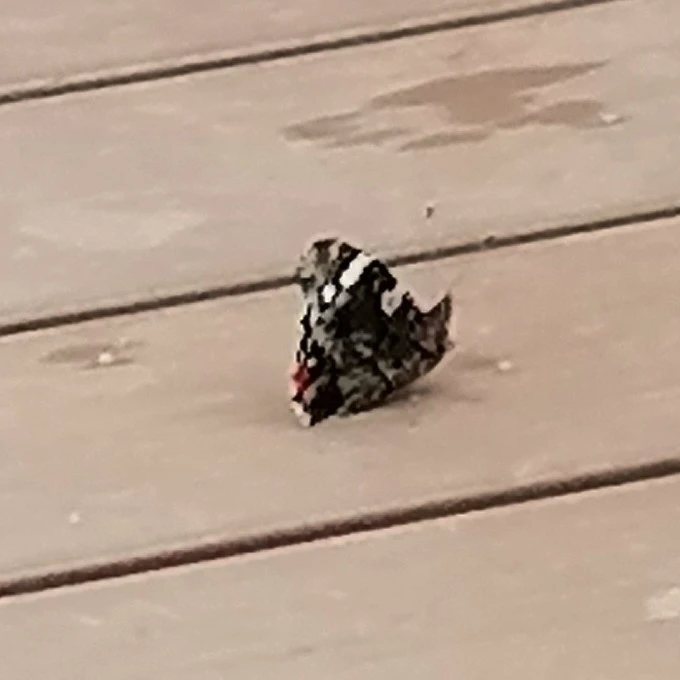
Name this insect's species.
Vanessa atalanta
